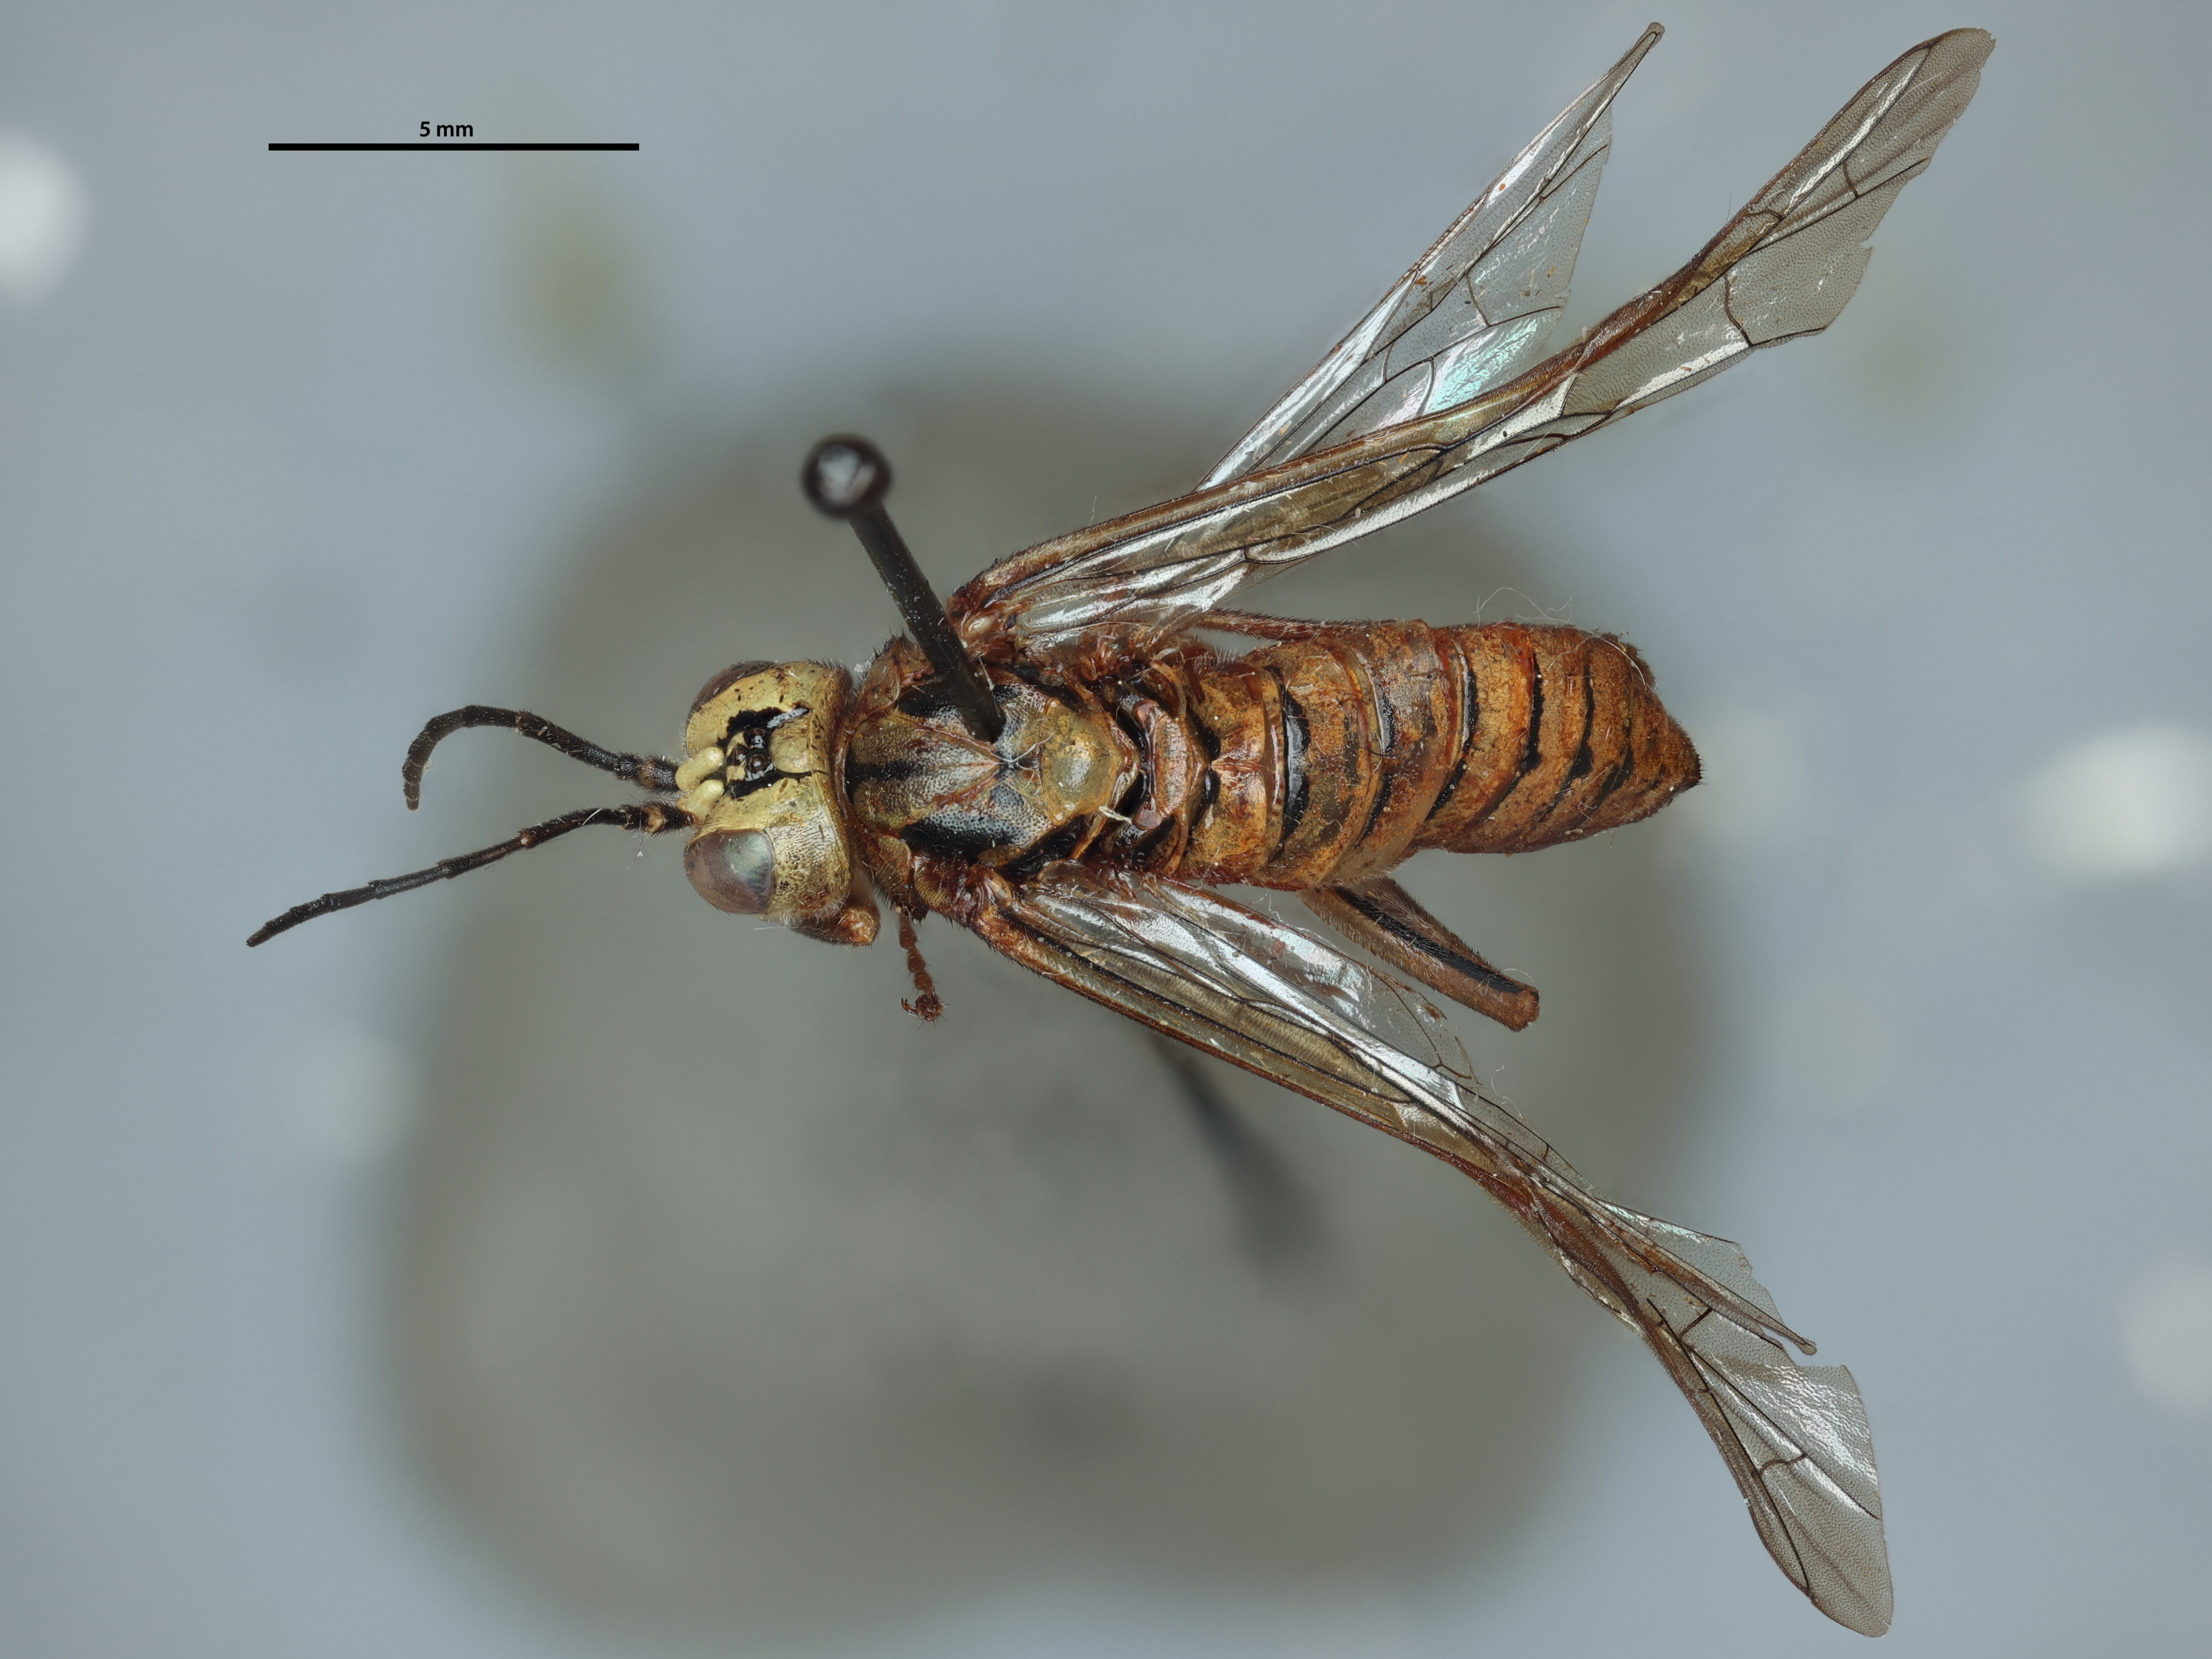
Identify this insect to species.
Tenthredo grahami
